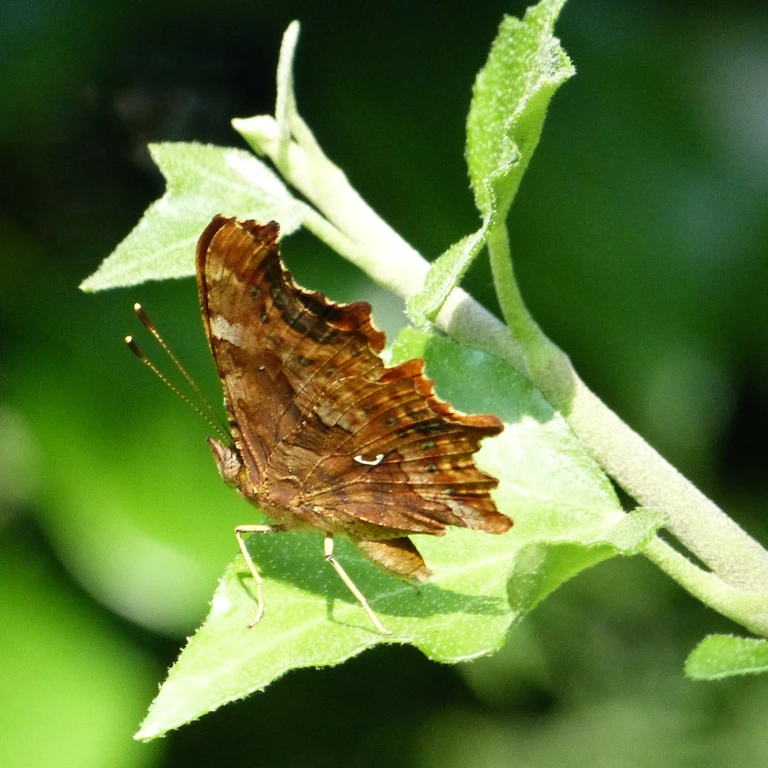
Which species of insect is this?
Polygonia c-album
